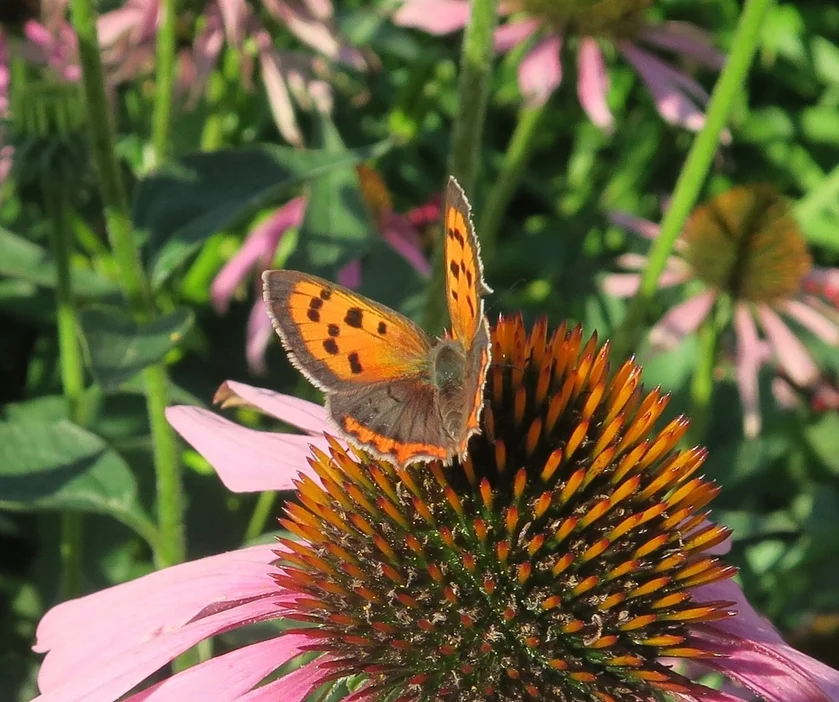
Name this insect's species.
Lycaena phlaeas
